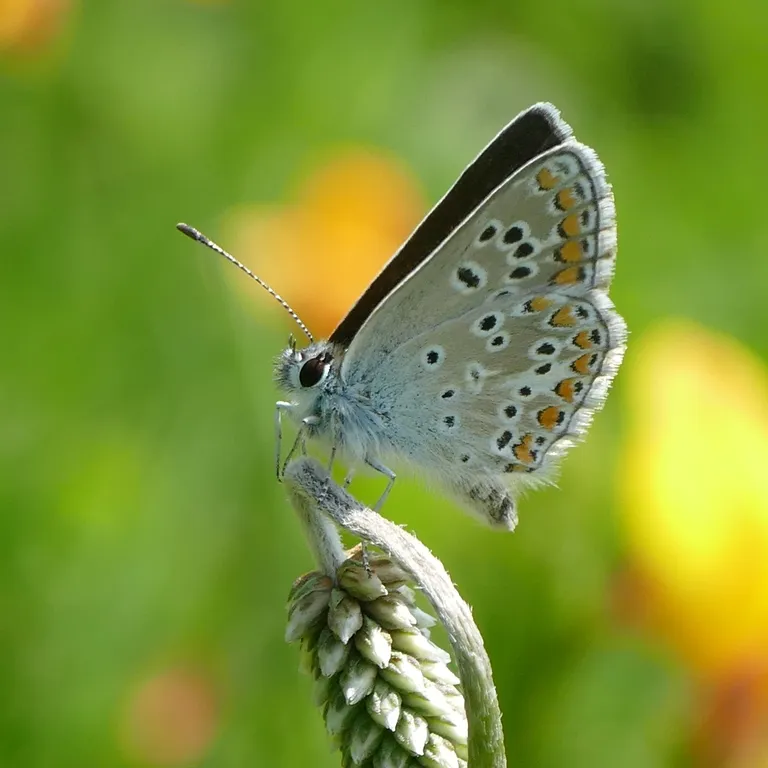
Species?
Aricia agestis/artaxerxes
